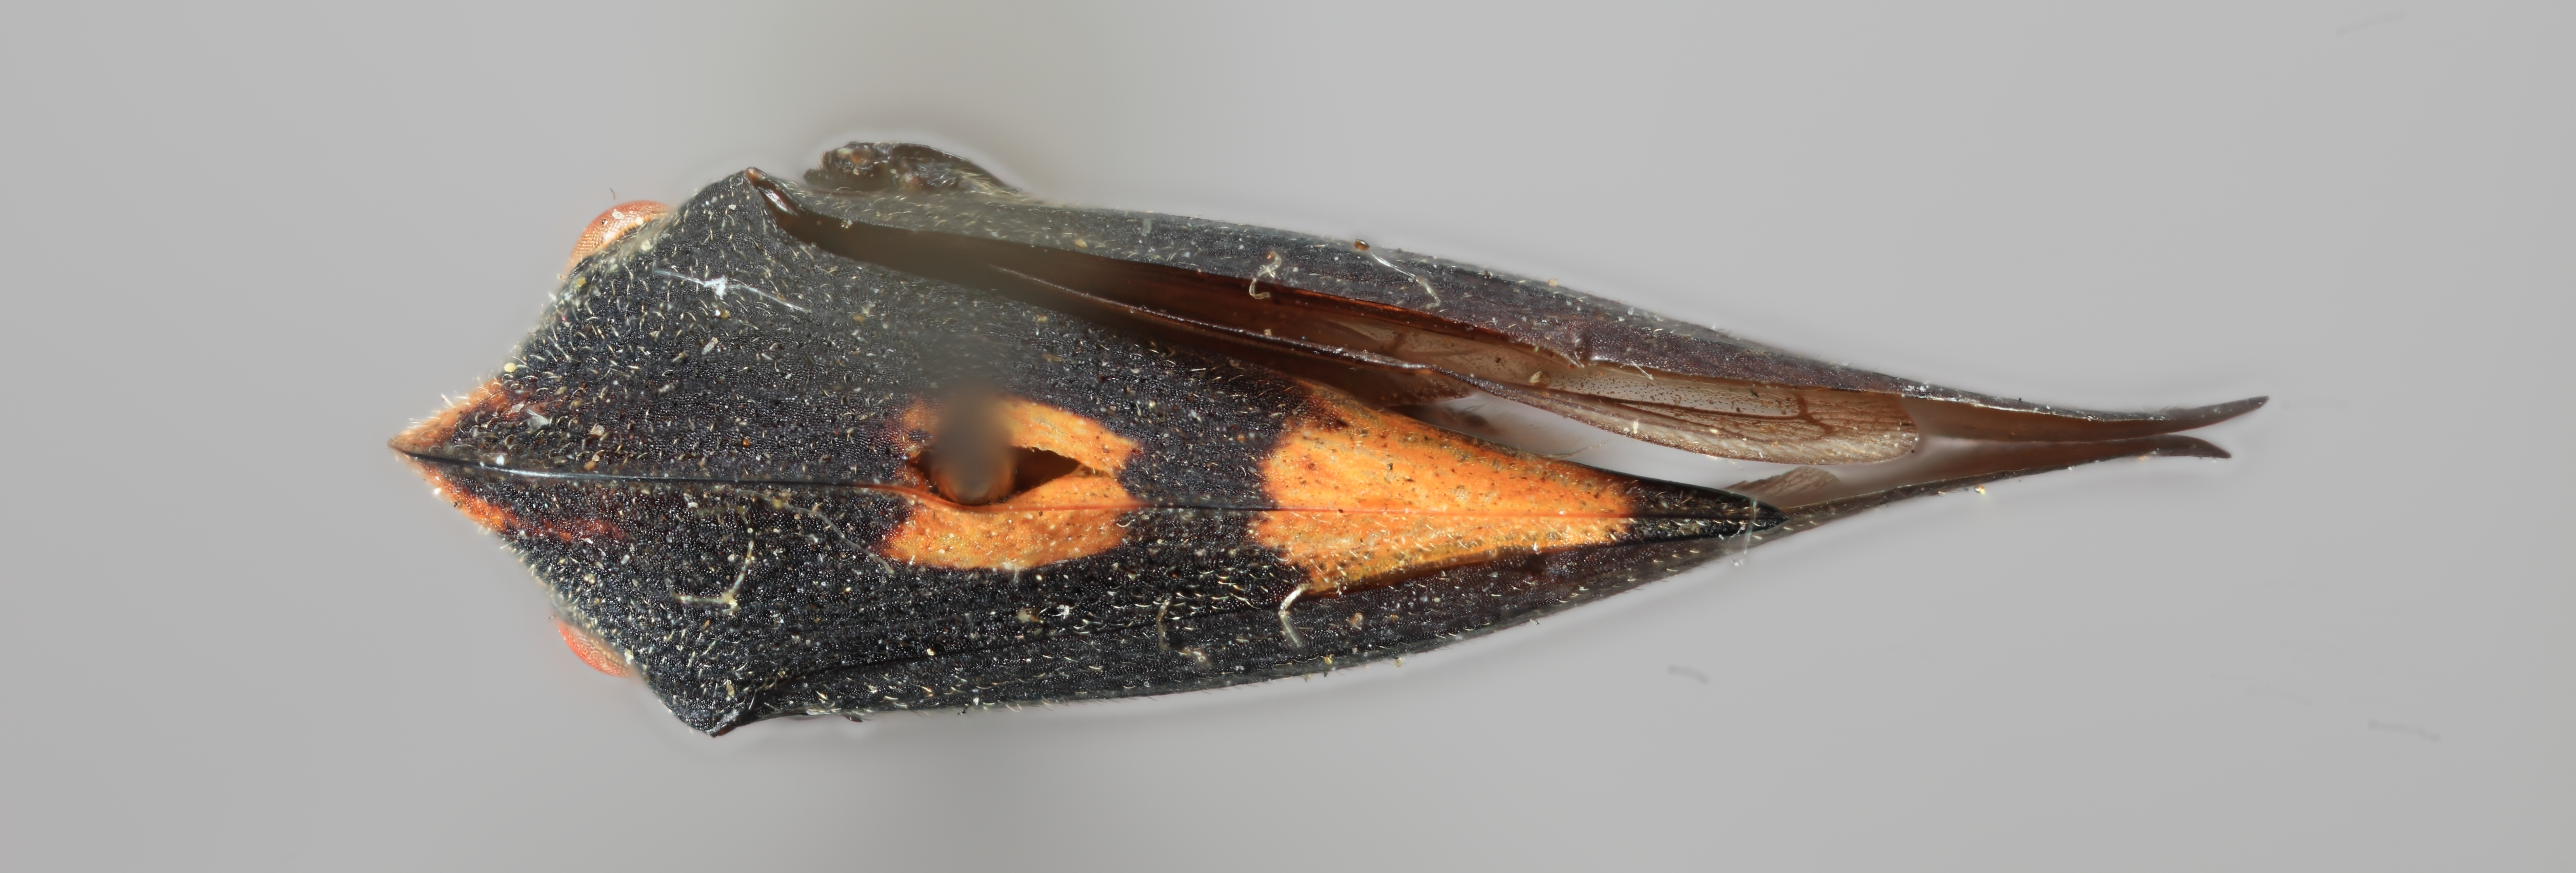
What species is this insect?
Membracis humilis
